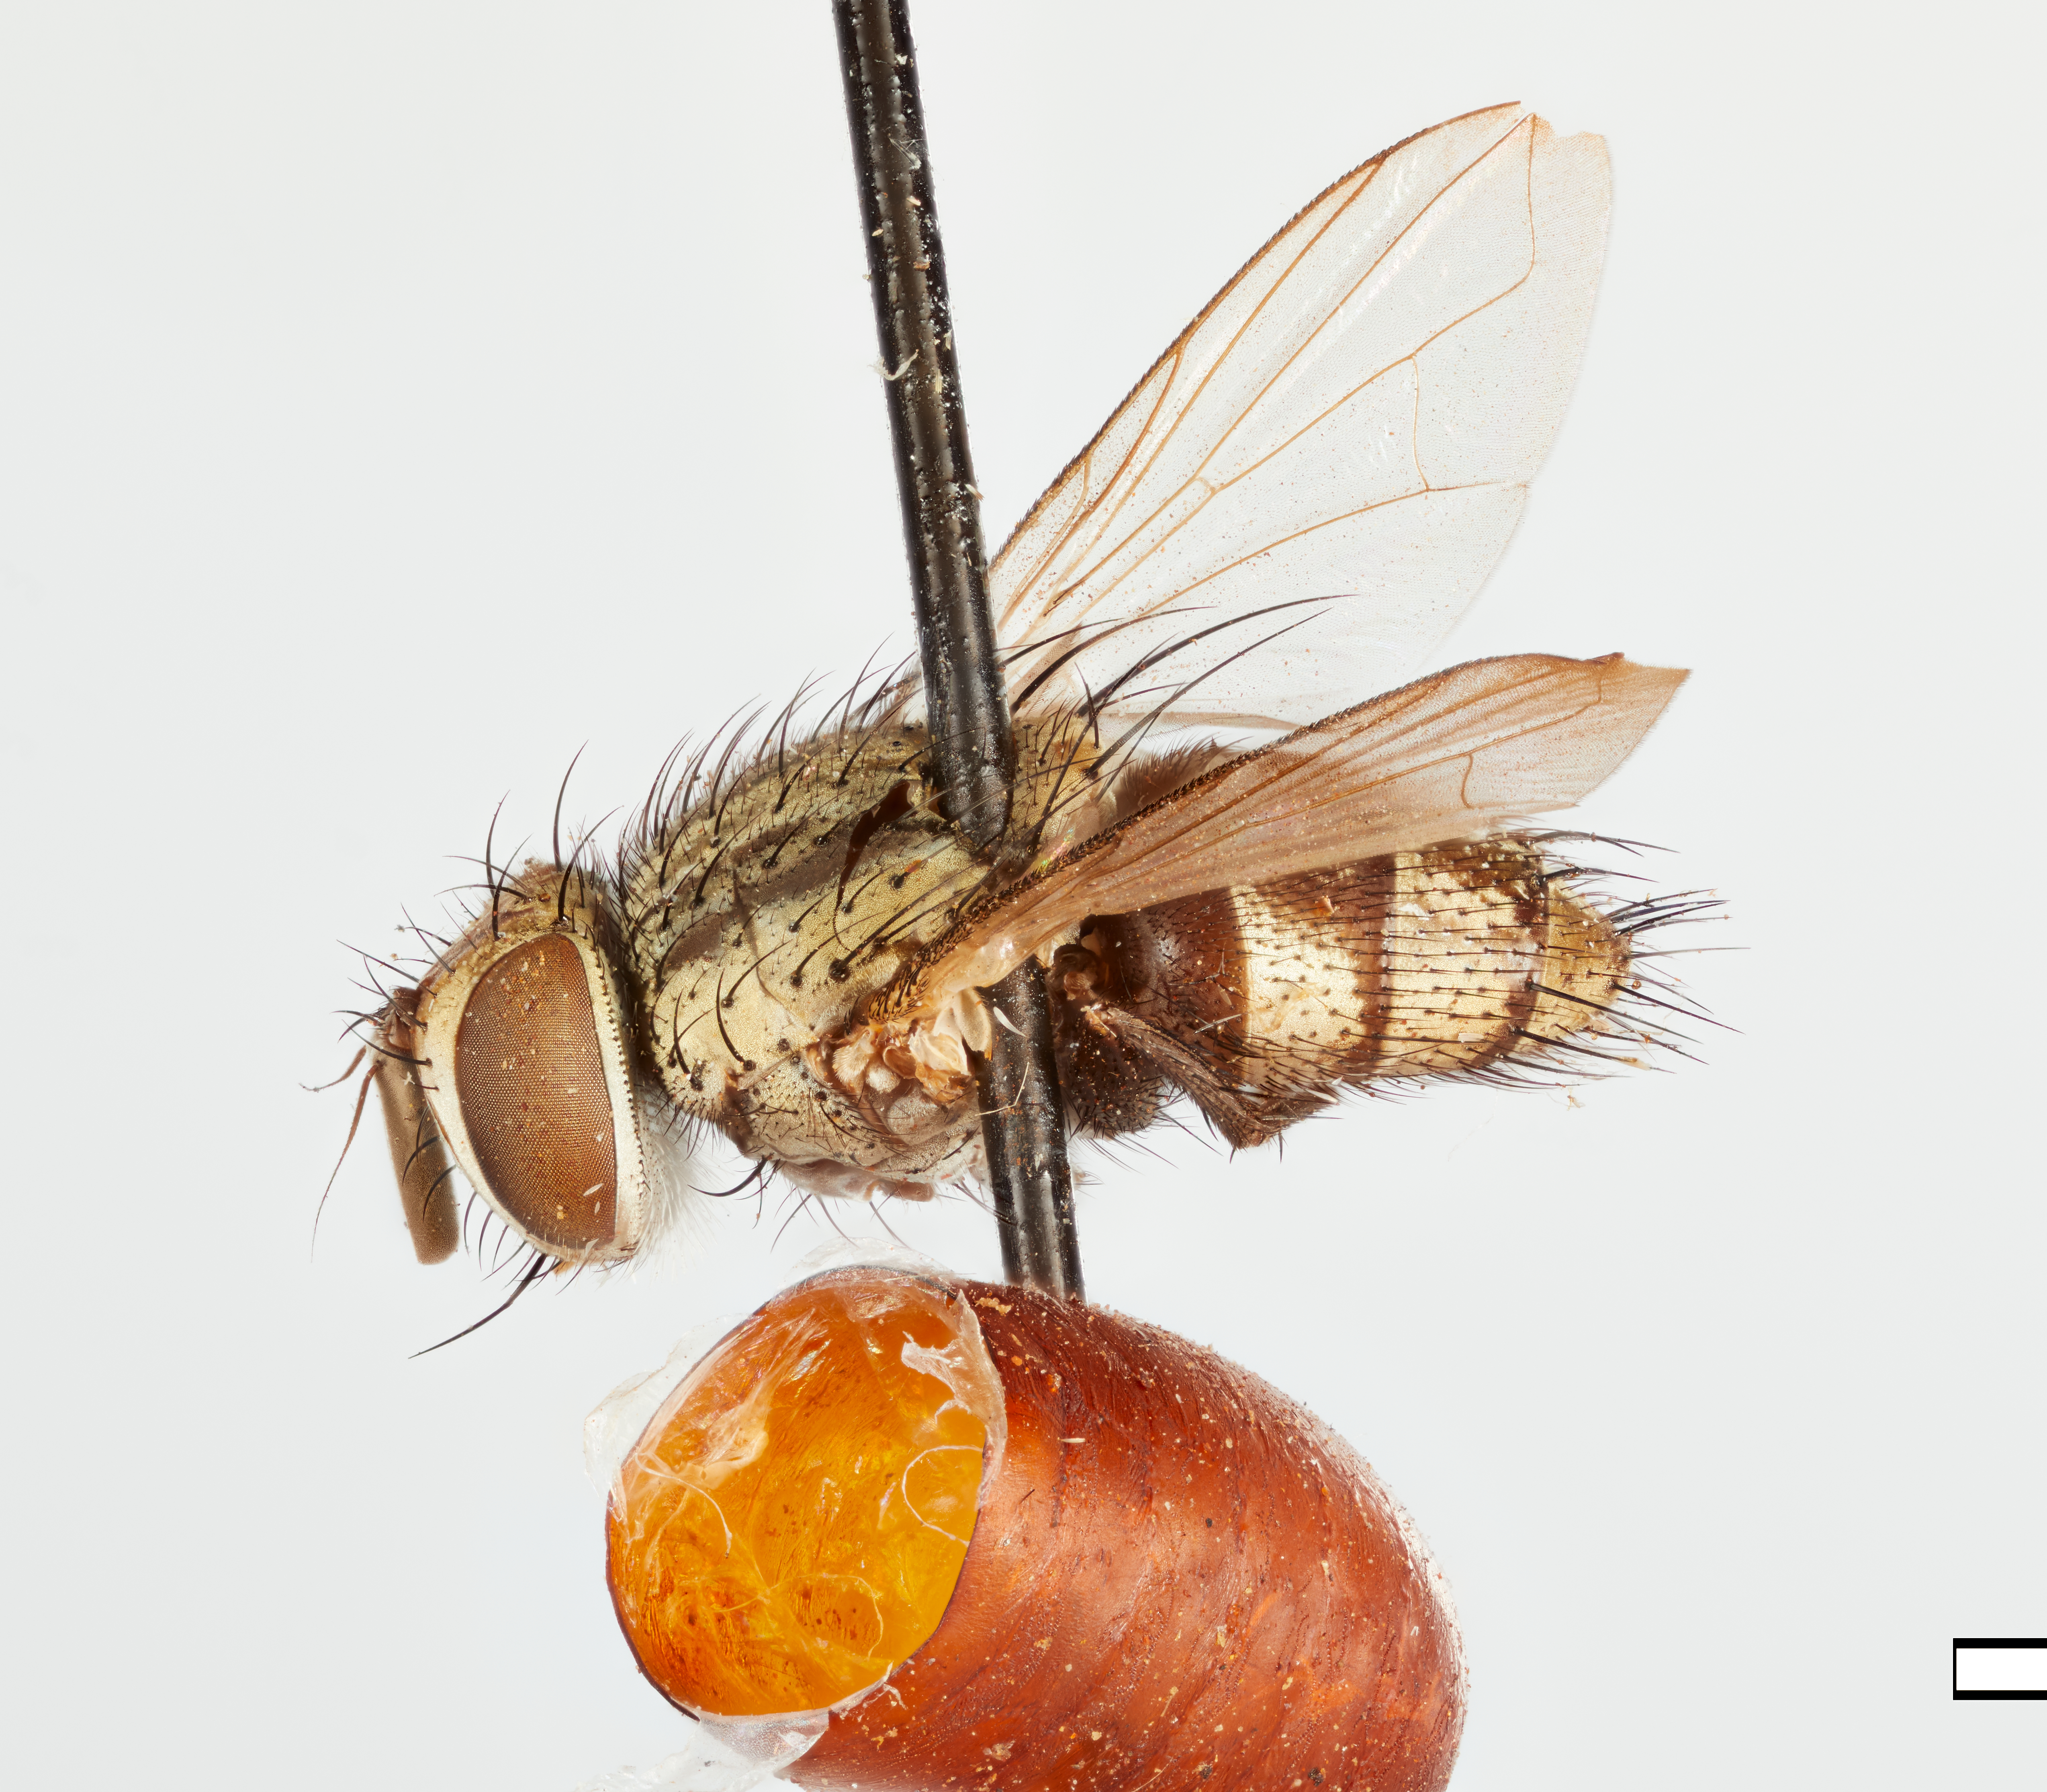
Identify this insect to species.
Phorocera marginalis
